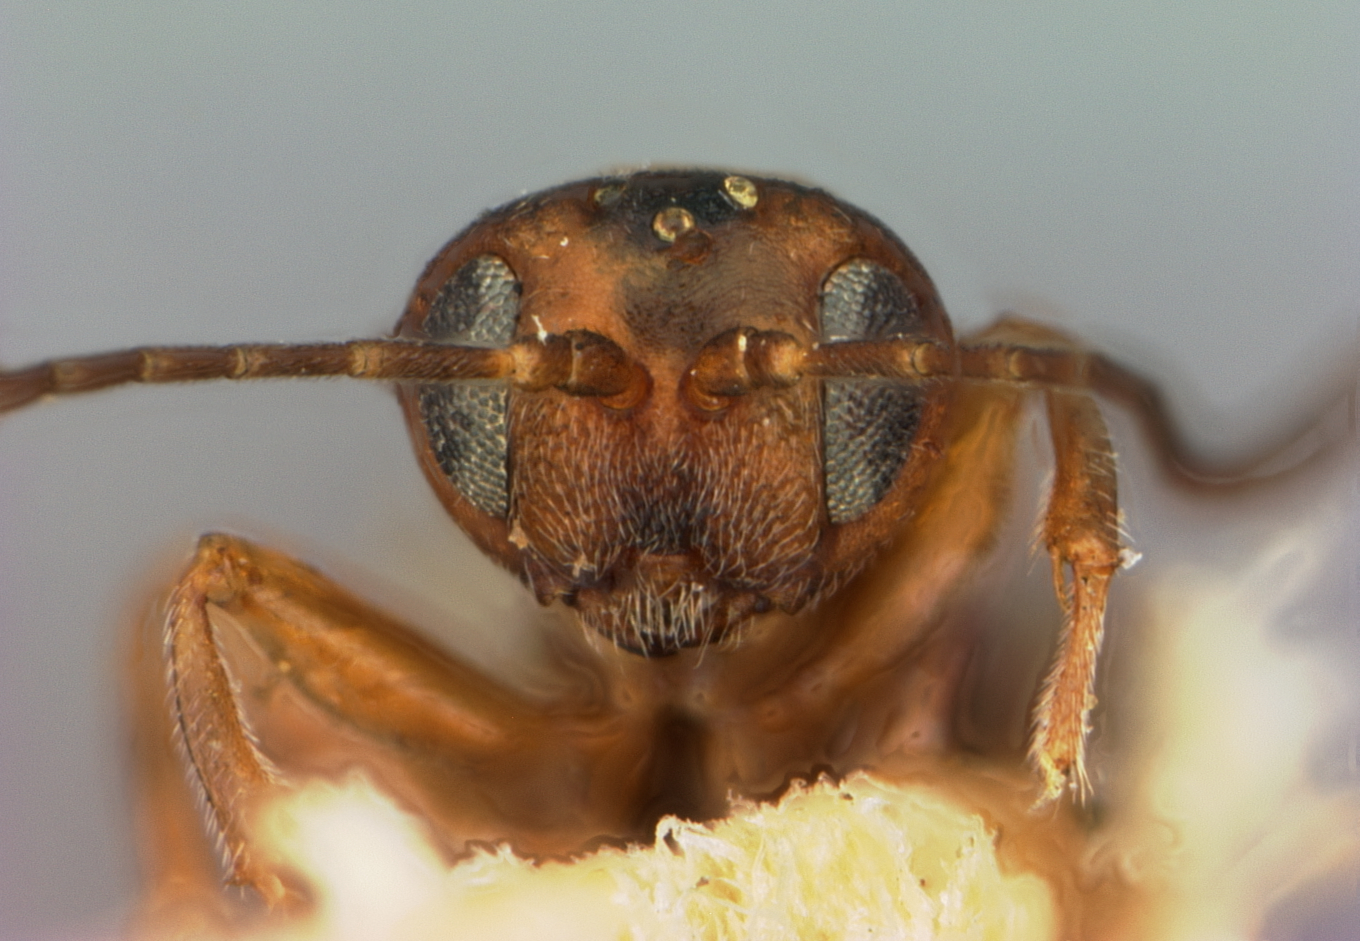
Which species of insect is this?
Eumayria invisa
